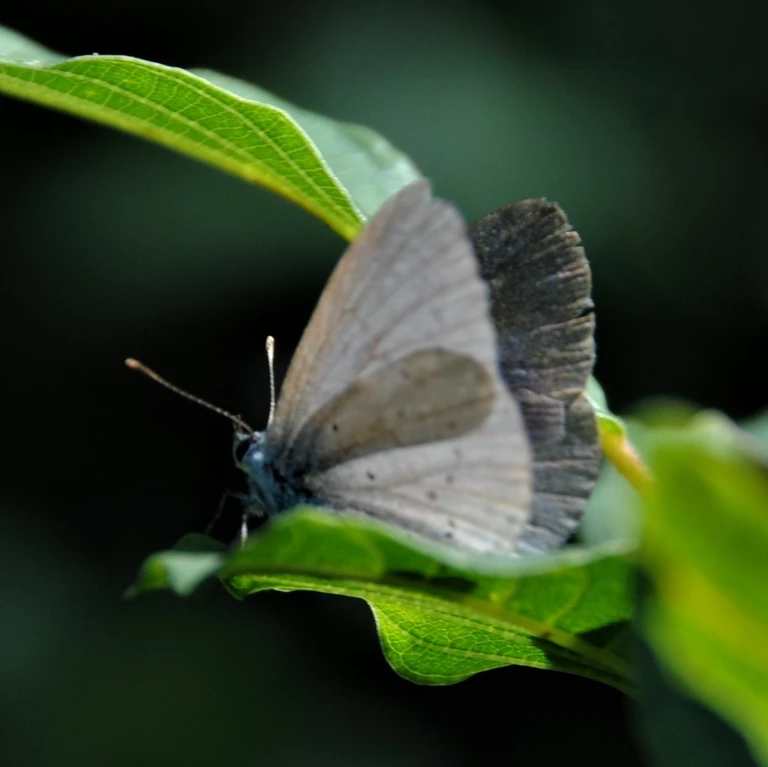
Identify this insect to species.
Celastrina argiolus
